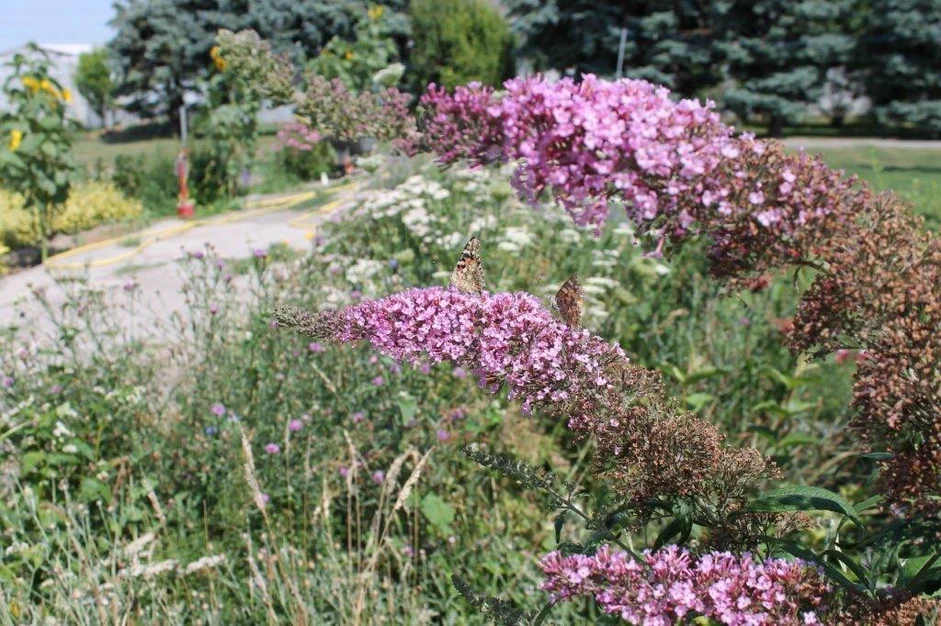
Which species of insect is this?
Vanessa cardui
